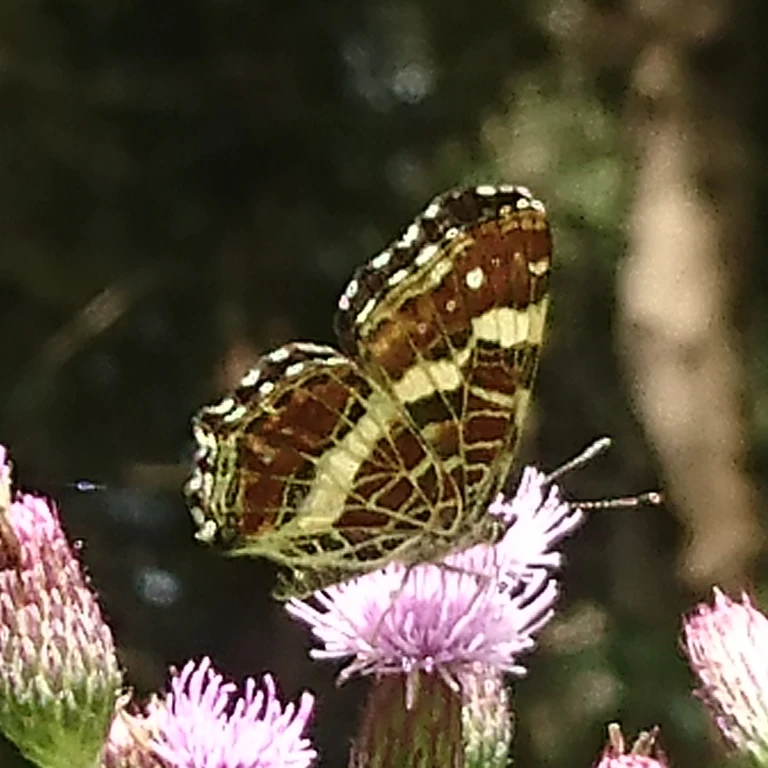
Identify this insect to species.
Araschnia levana
